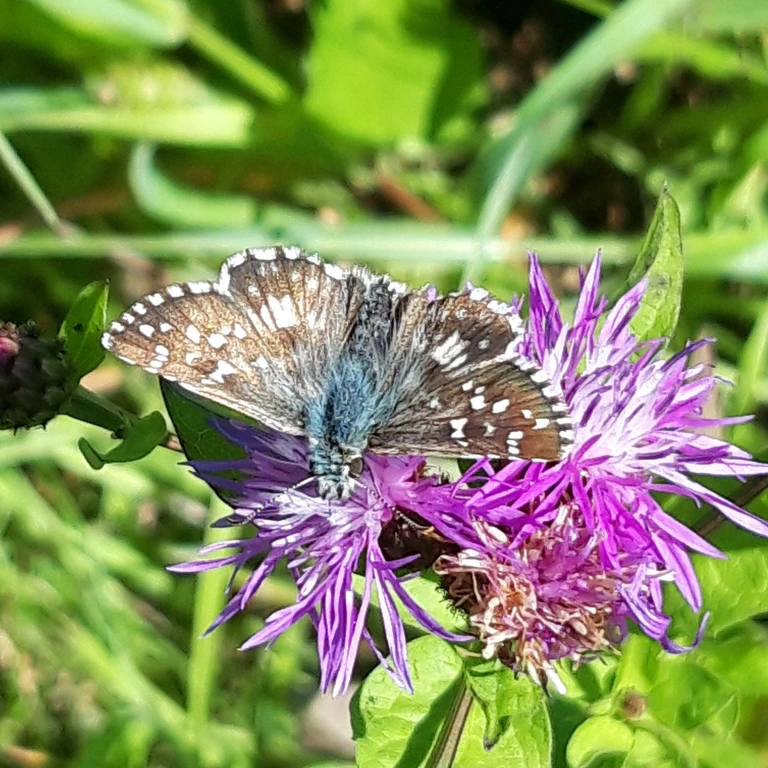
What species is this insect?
Pyrgus armoricanus
